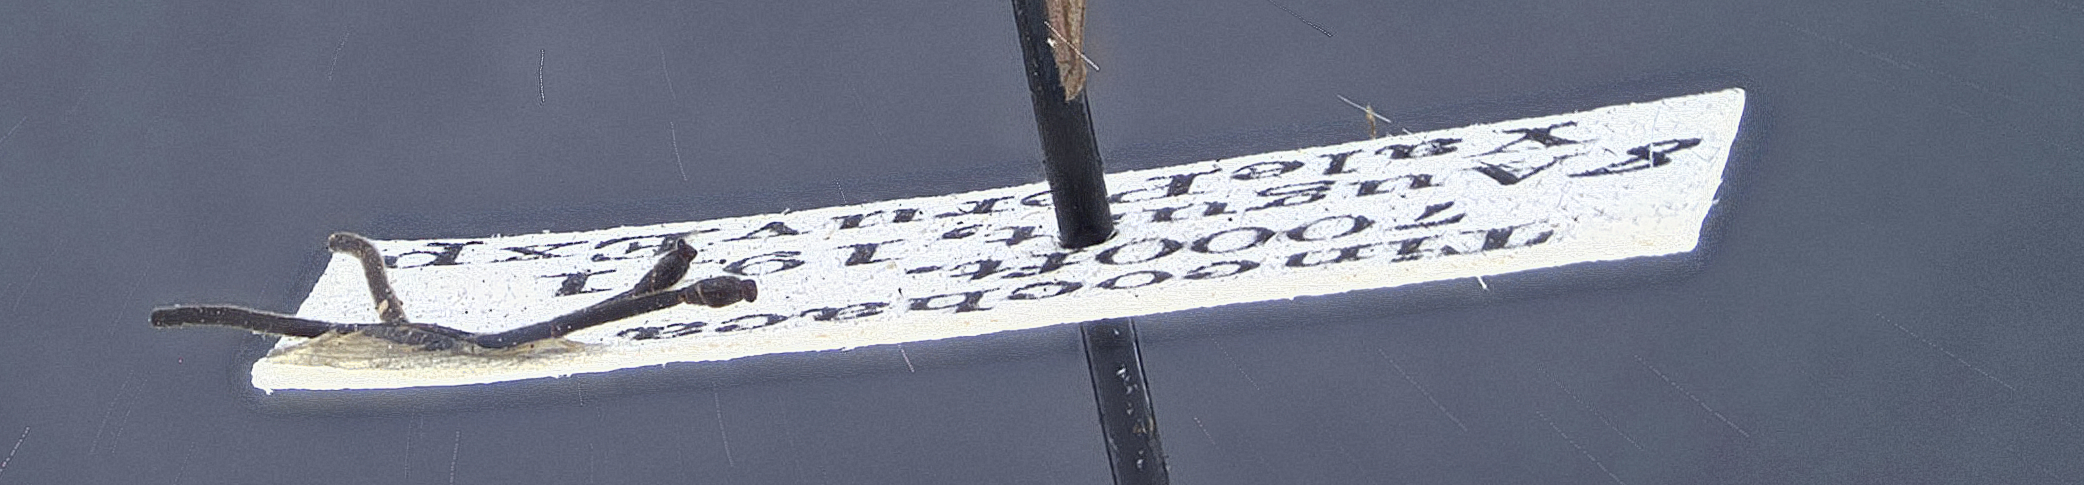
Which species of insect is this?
Cylloceria tinochacae
